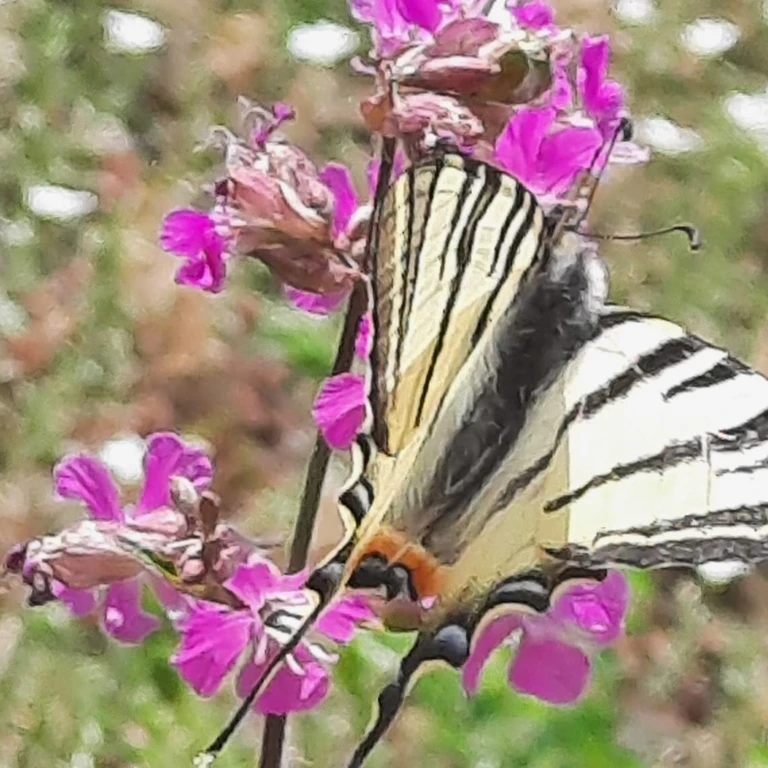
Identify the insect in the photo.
Iphiclides podalirius
